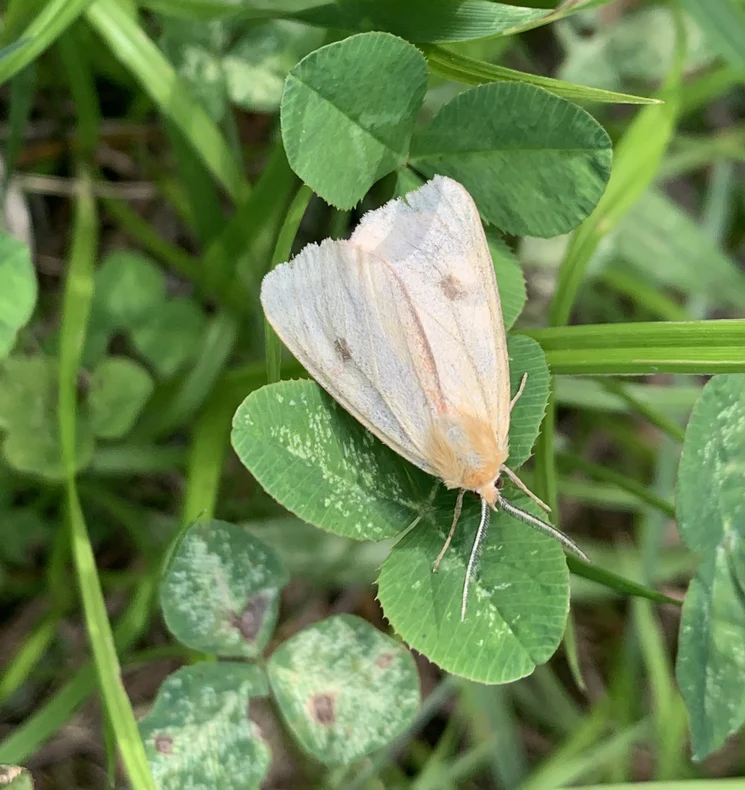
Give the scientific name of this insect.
Diacrisia sannio
